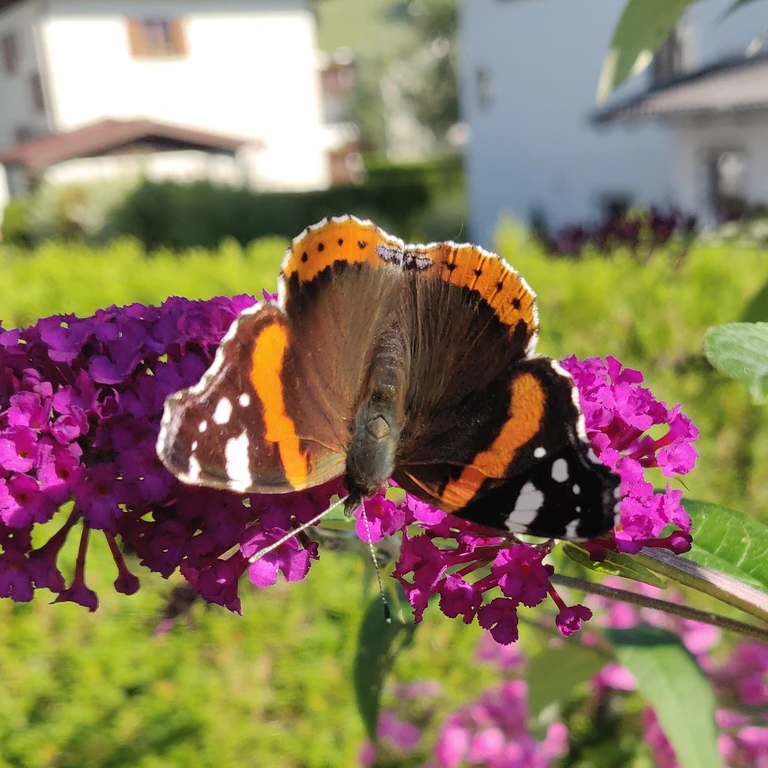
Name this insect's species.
Vanessa atalanta
